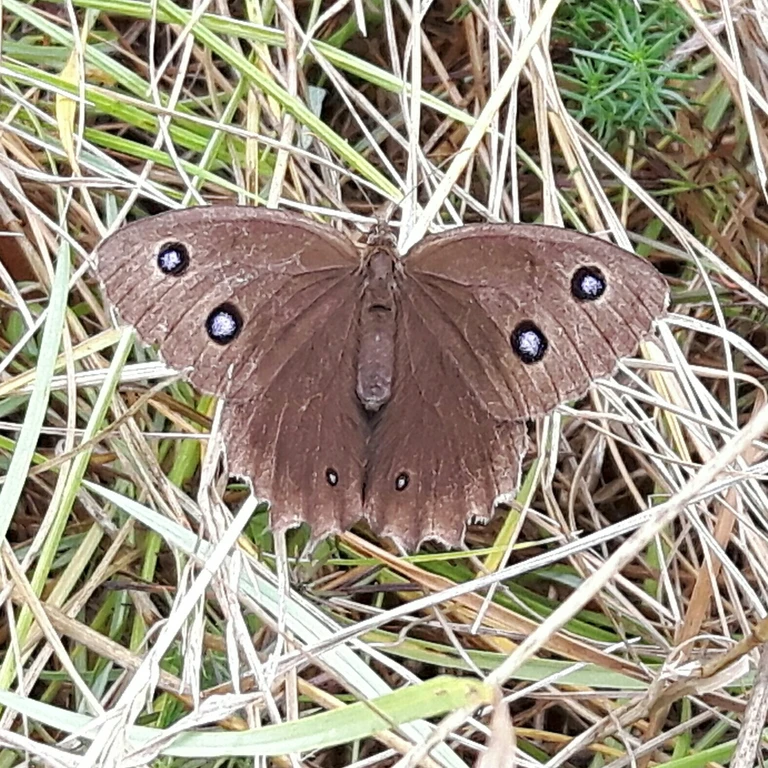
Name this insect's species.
Minois dryas
